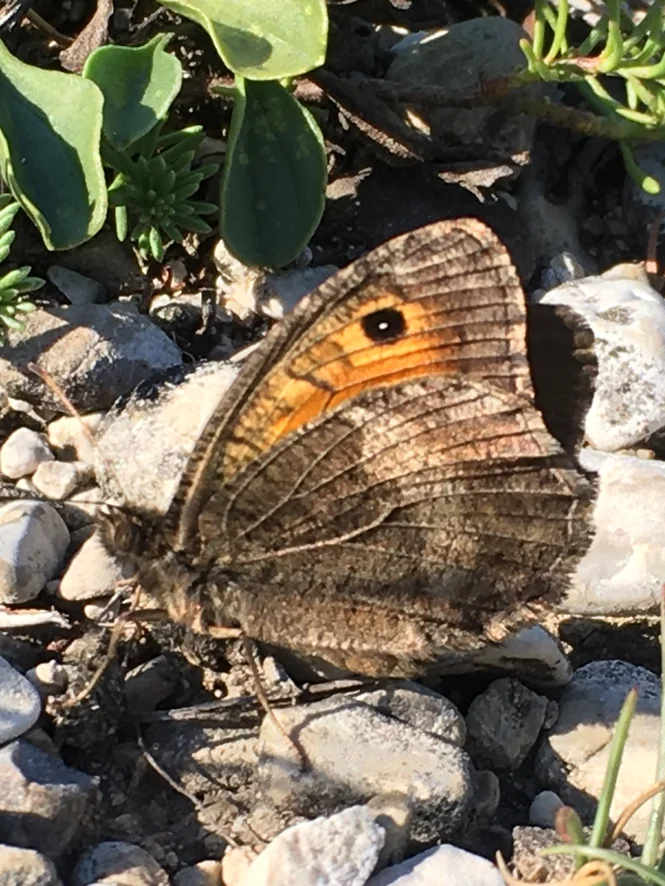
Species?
Arethusana arethusa
